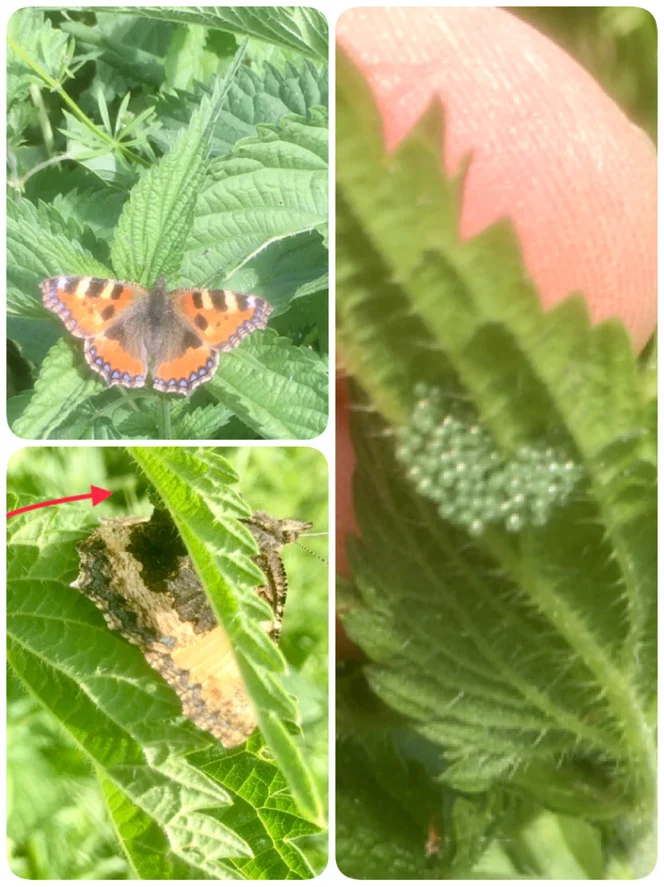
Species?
Aglais urticae
